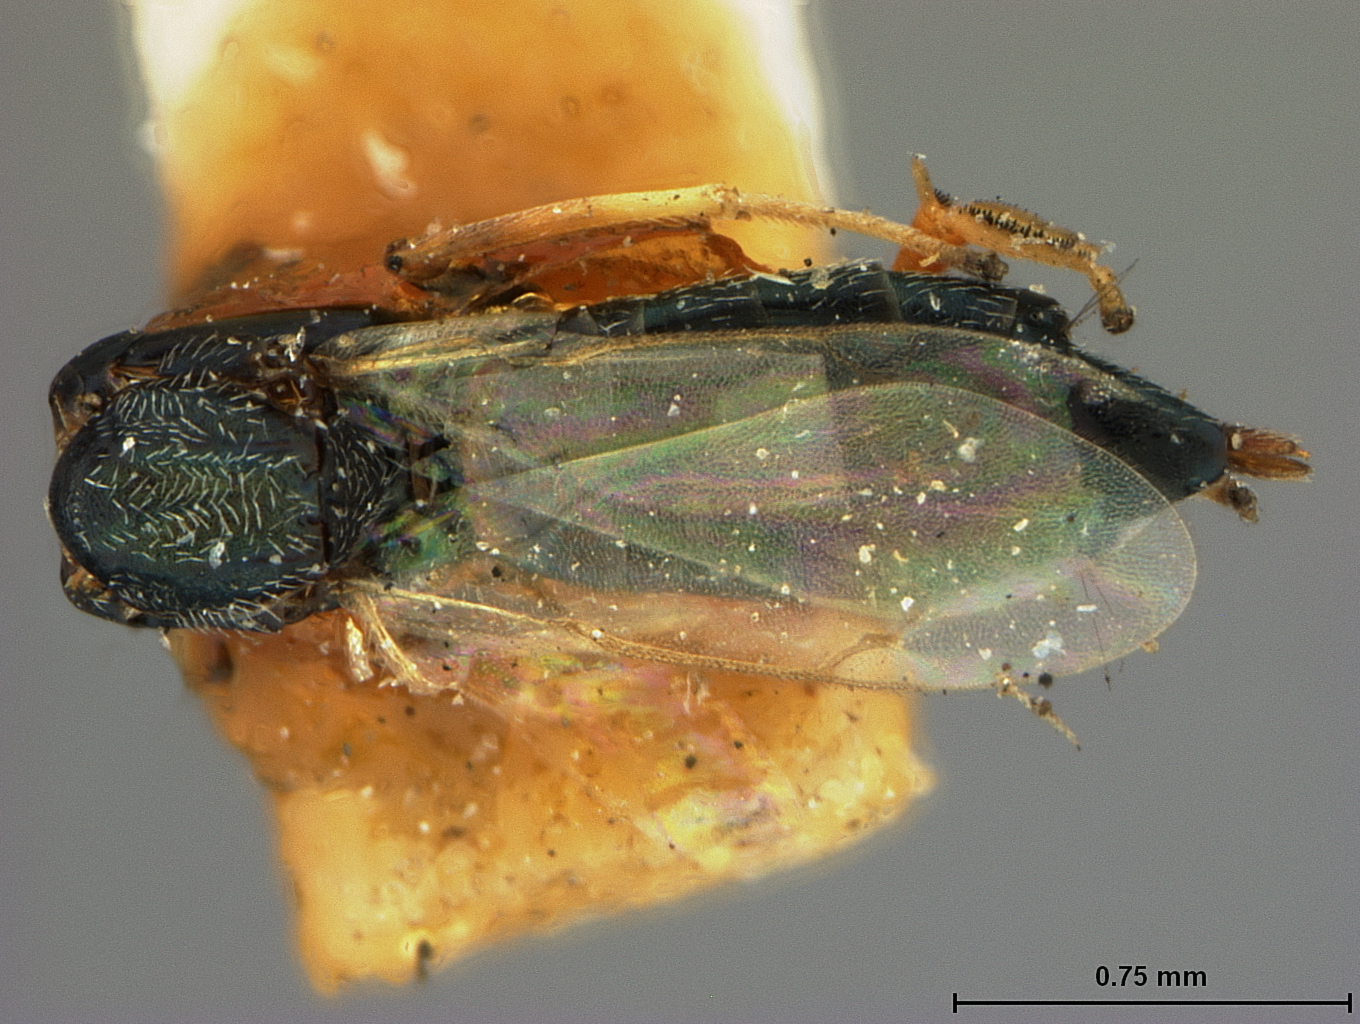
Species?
Eupelmus sphaericephalus
